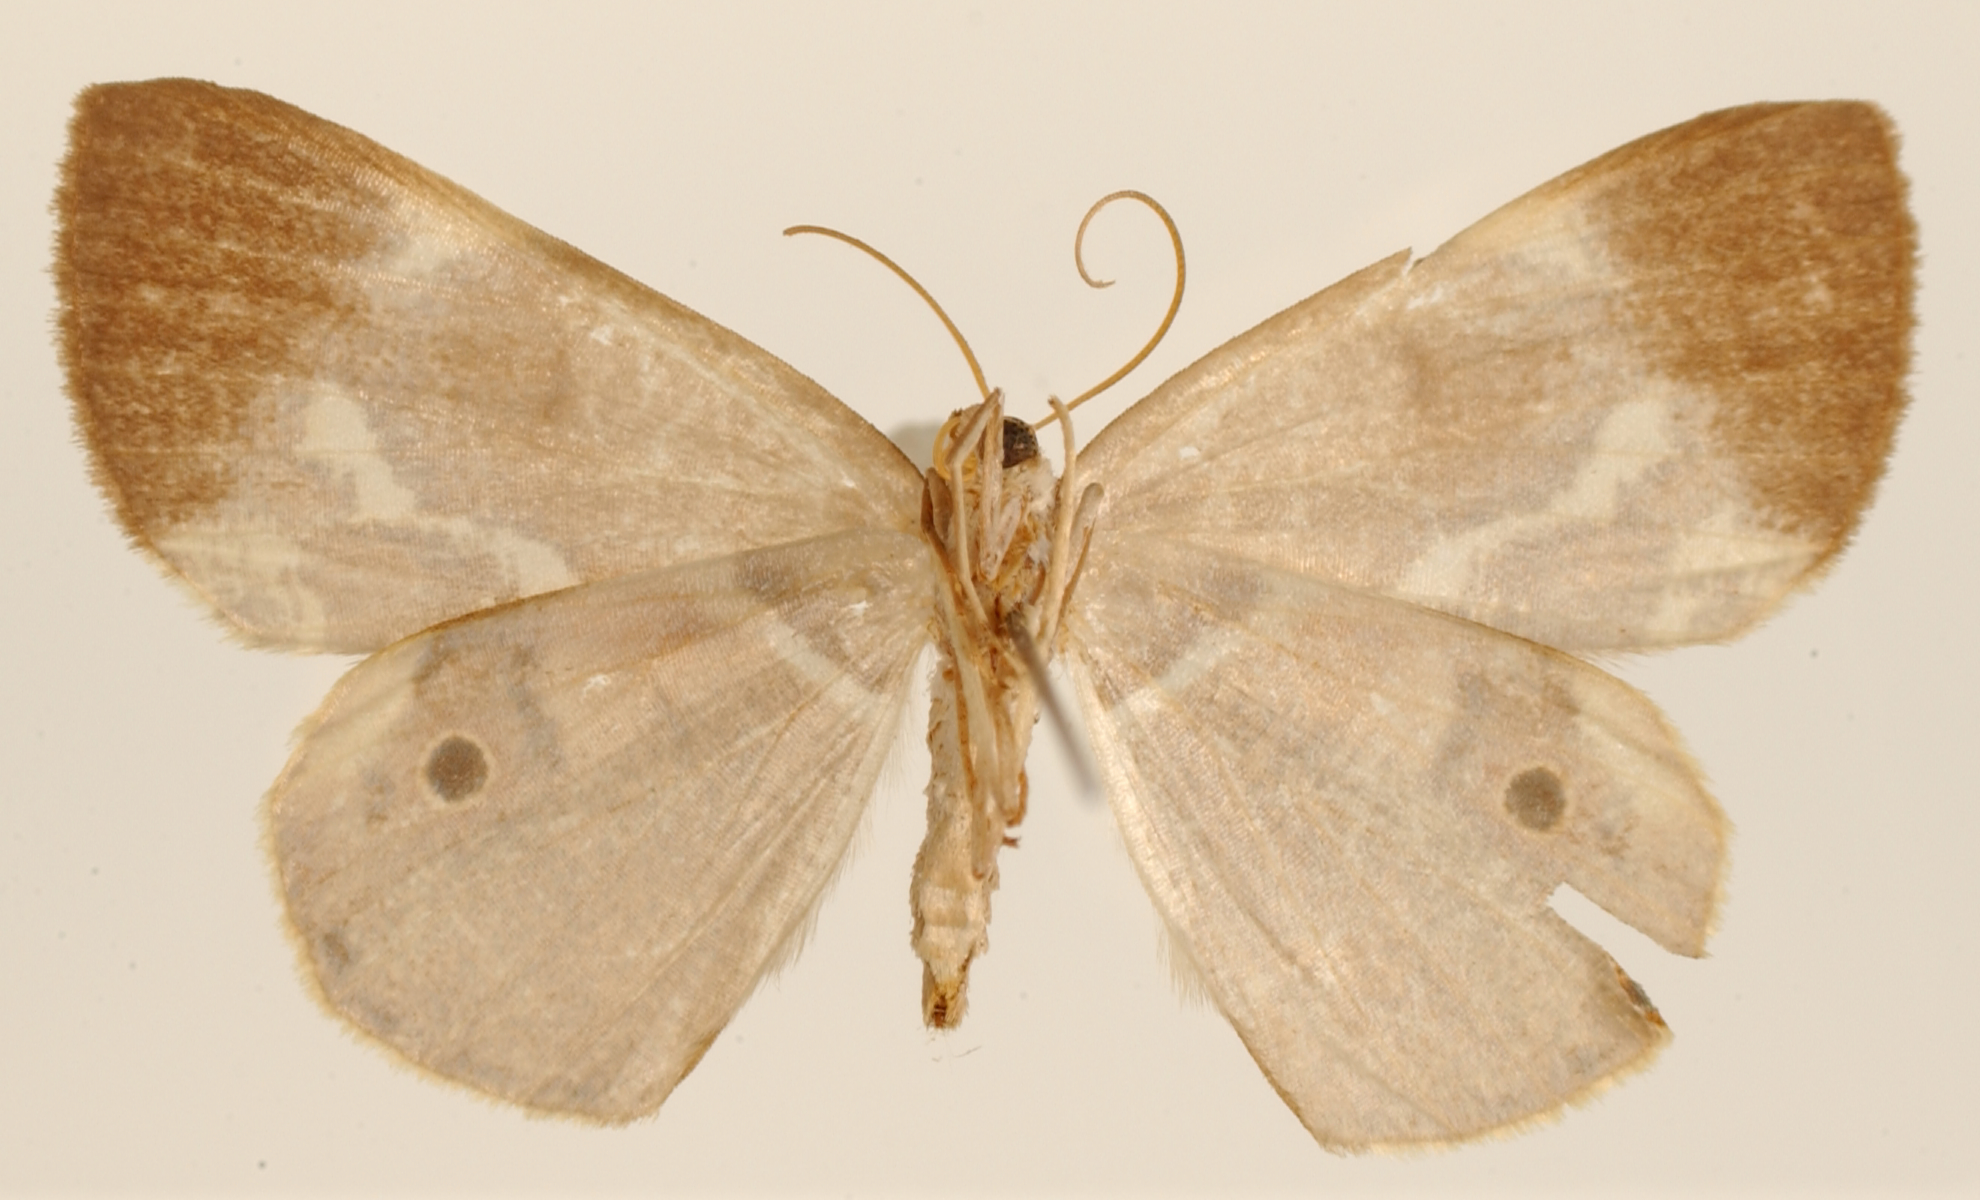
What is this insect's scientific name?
Opisthoxia saturaria
